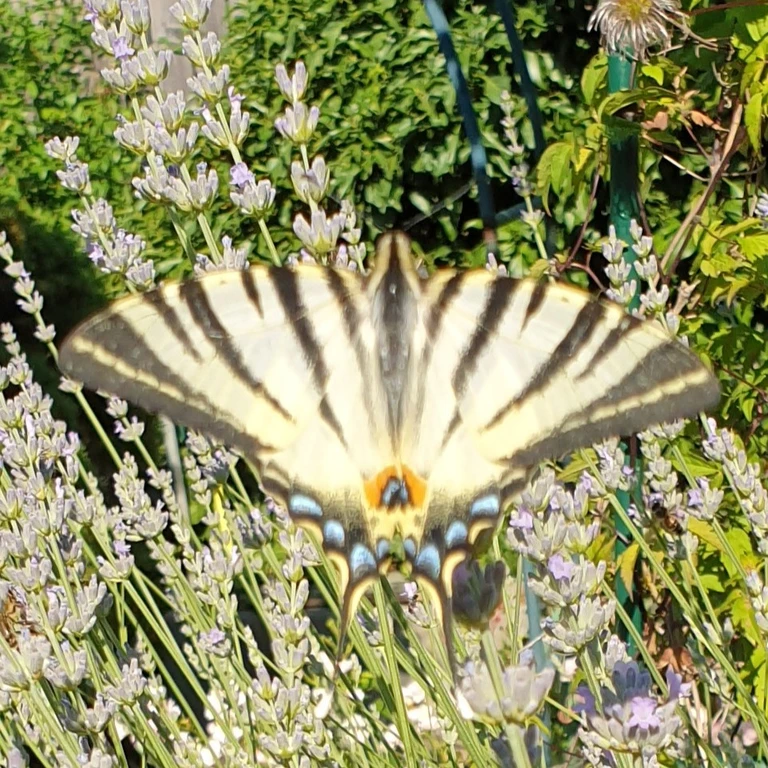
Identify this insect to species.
Iphiclides podalirius
